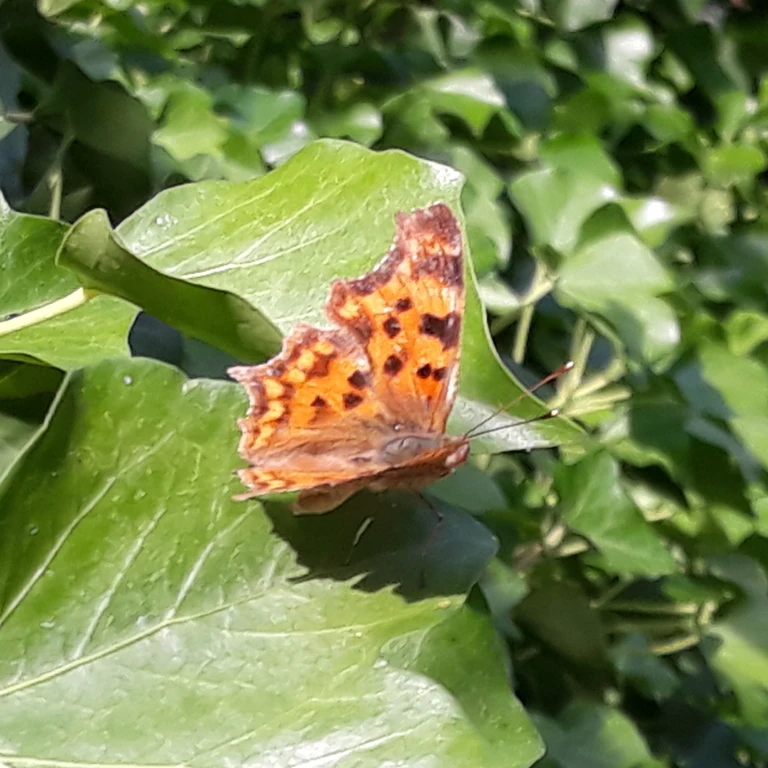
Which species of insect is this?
Polygonia c-album
